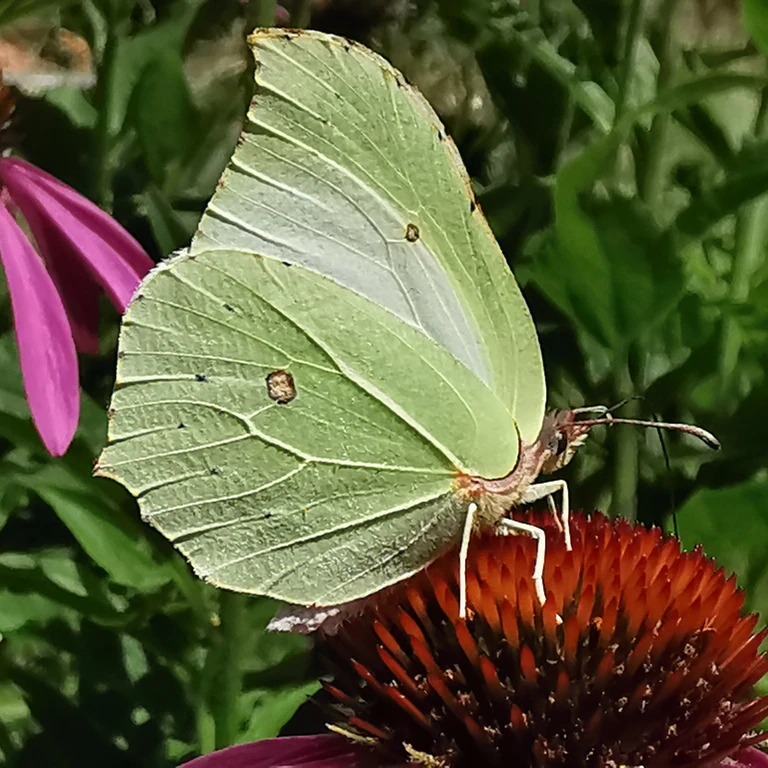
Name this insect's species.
Gonepteryx rhamni
